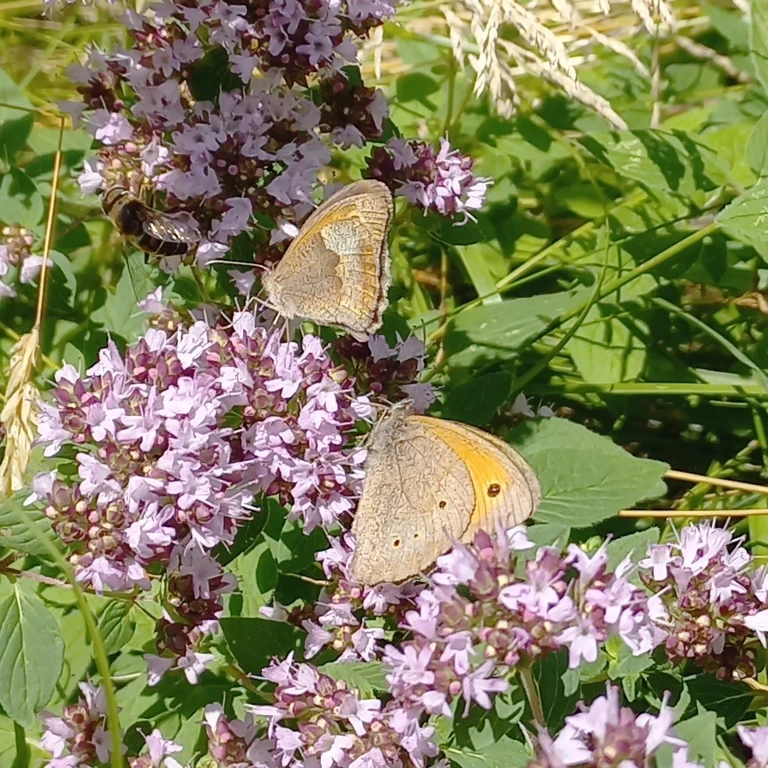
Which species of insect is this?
Maniola jurtina
